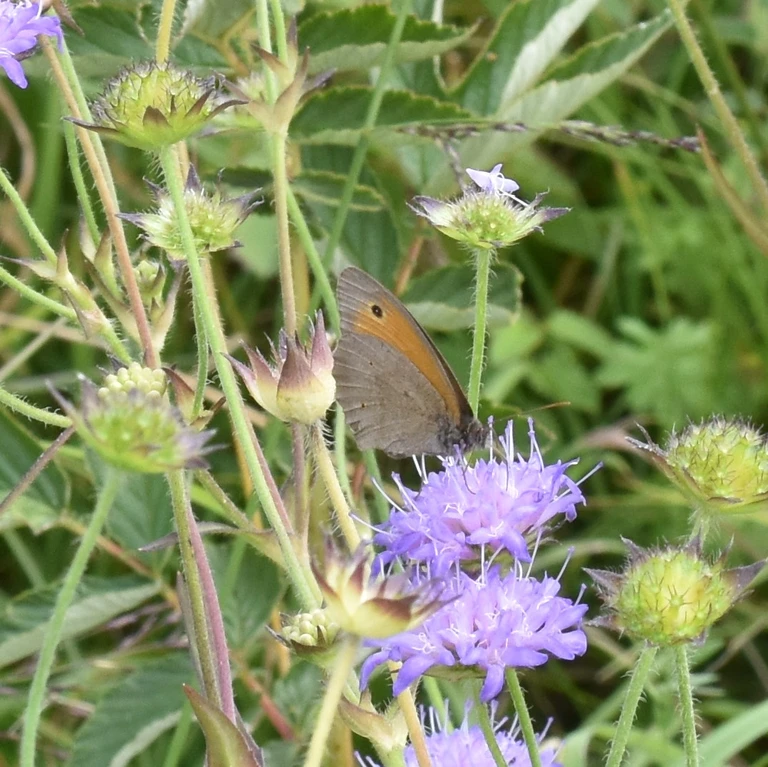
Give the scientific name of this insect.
Maniola jurtina
